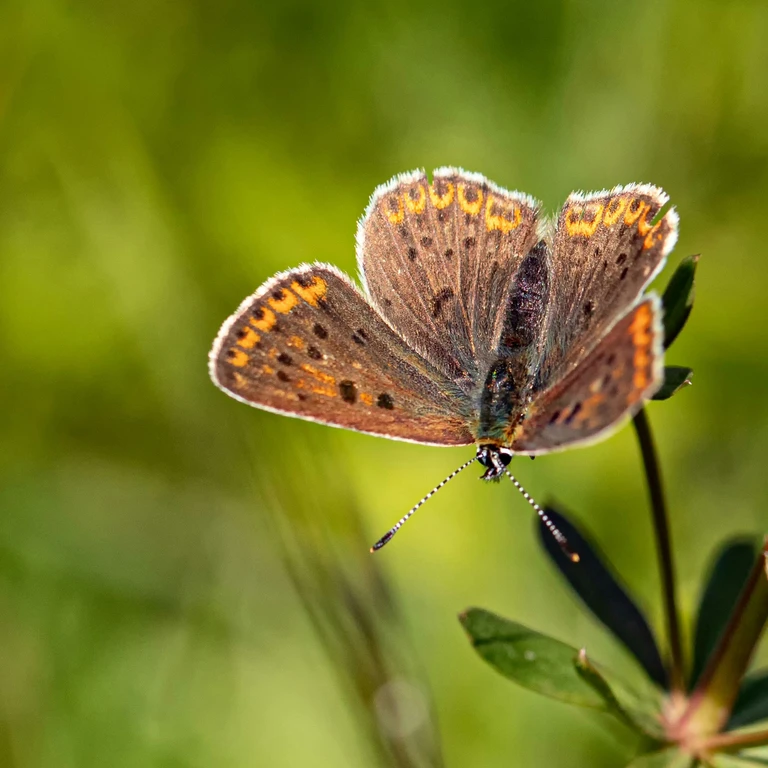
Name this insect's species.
Lycaena tityrus (also Loweia tityrus)
